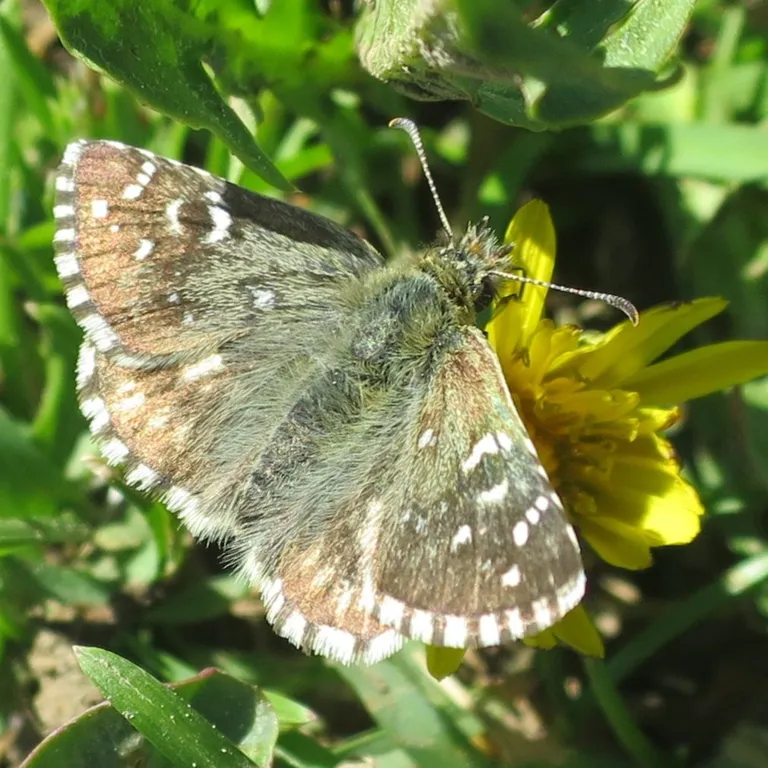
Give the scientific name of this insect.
Pyrgus armoricanus
